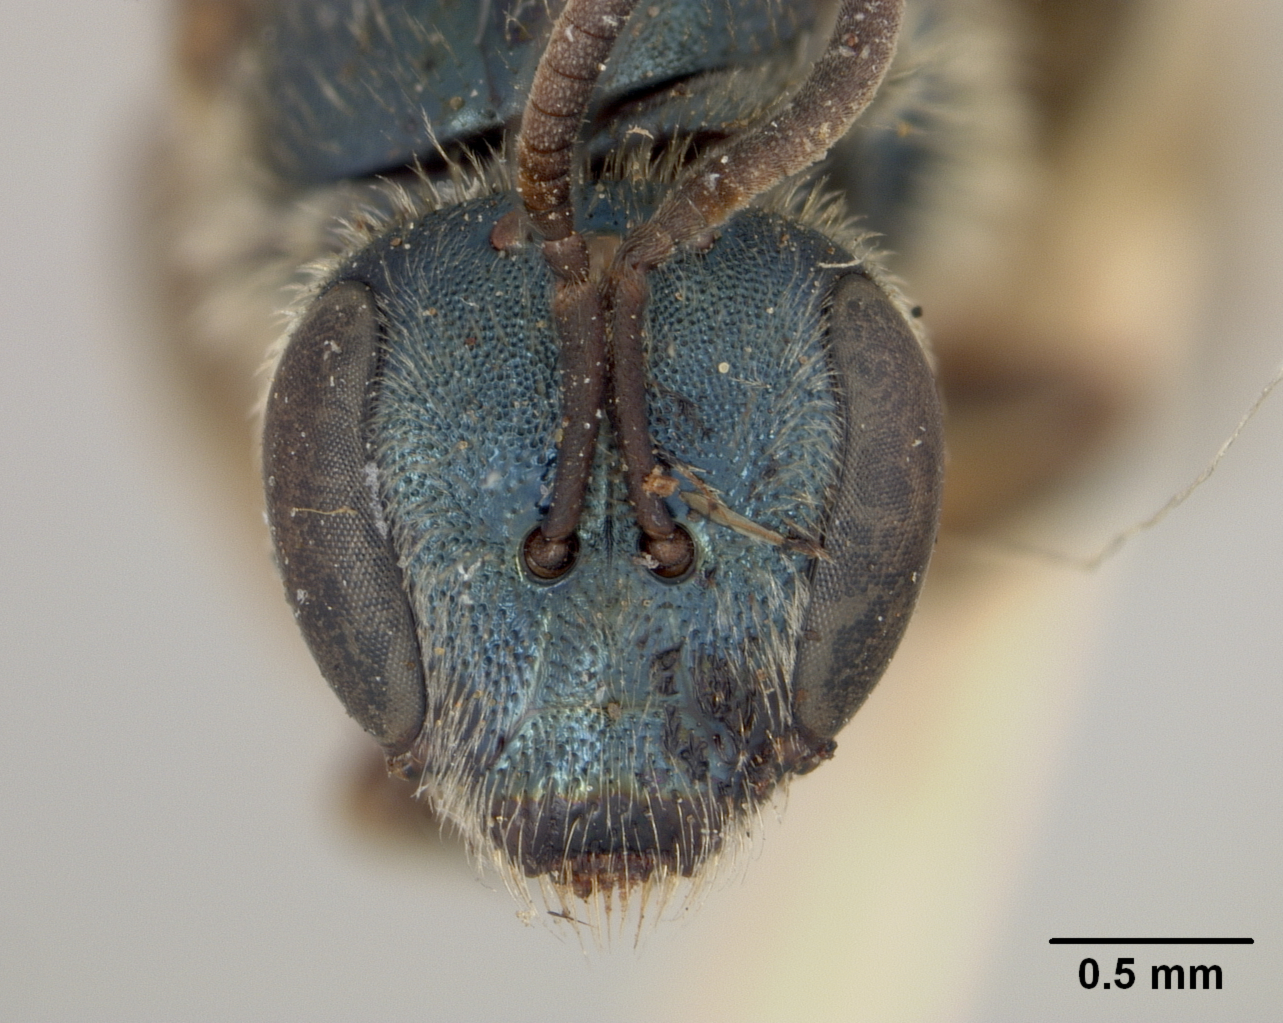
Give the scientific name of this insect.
Halictus proangularis
